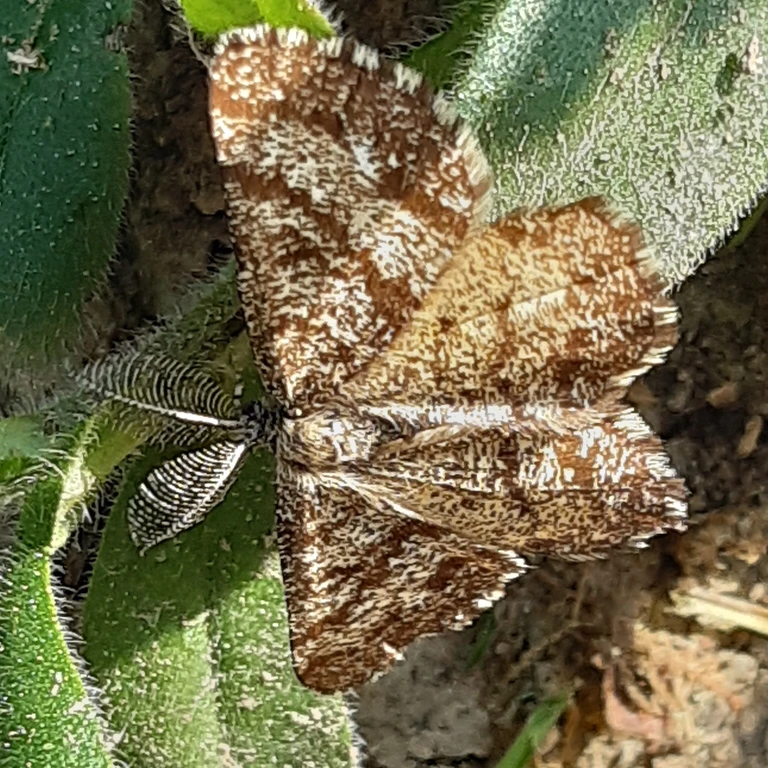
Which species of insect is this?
Ematurga atomaria
